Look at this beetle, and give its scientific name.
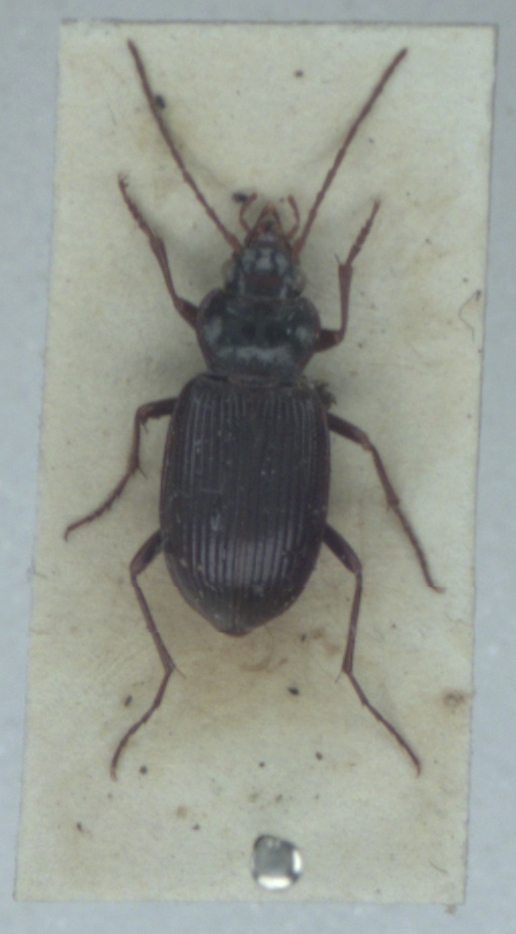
Nebria brevicollis
